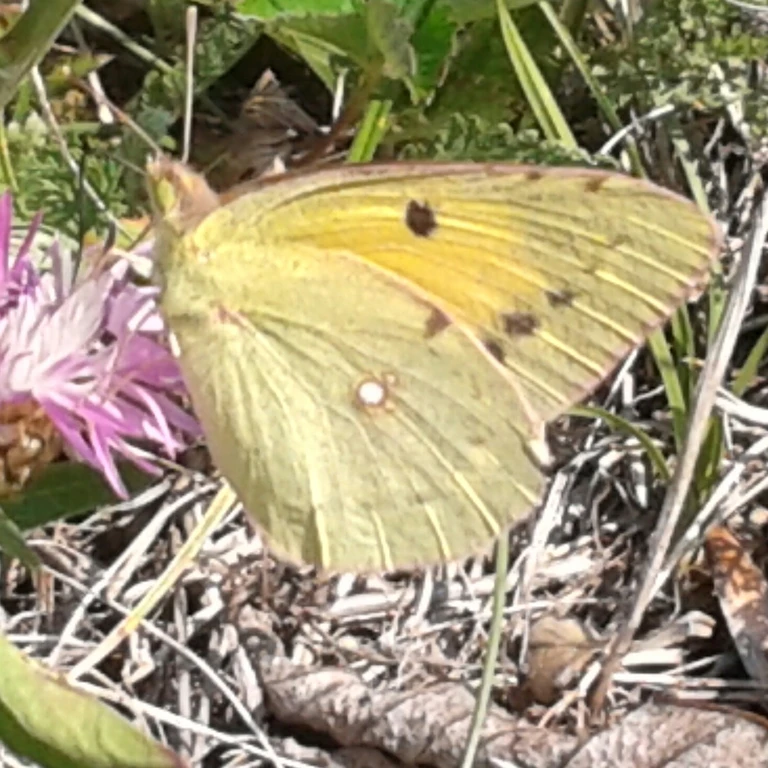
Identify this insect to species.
Colias croceus
